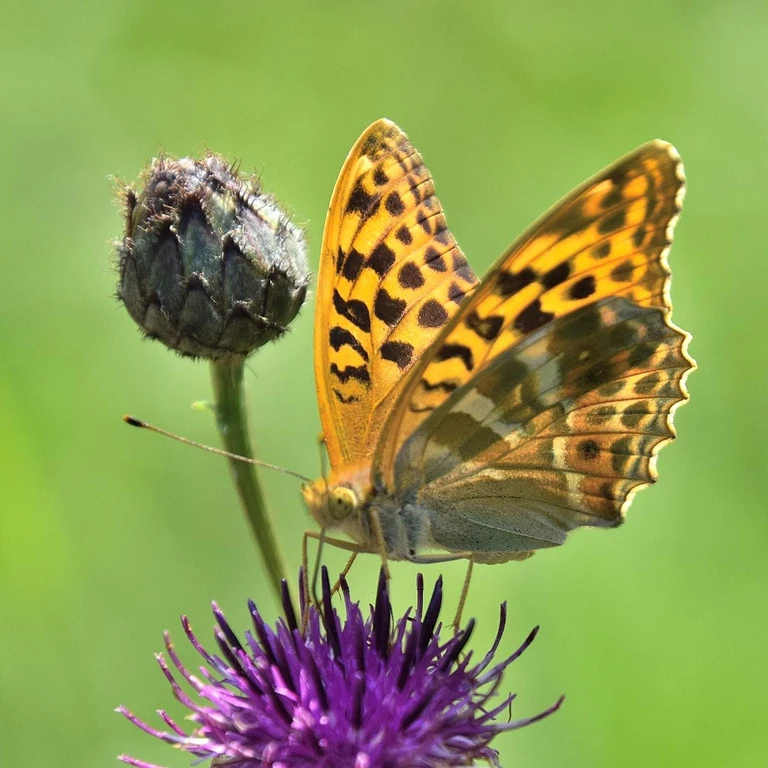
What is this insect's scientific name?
Argynnis paphia
